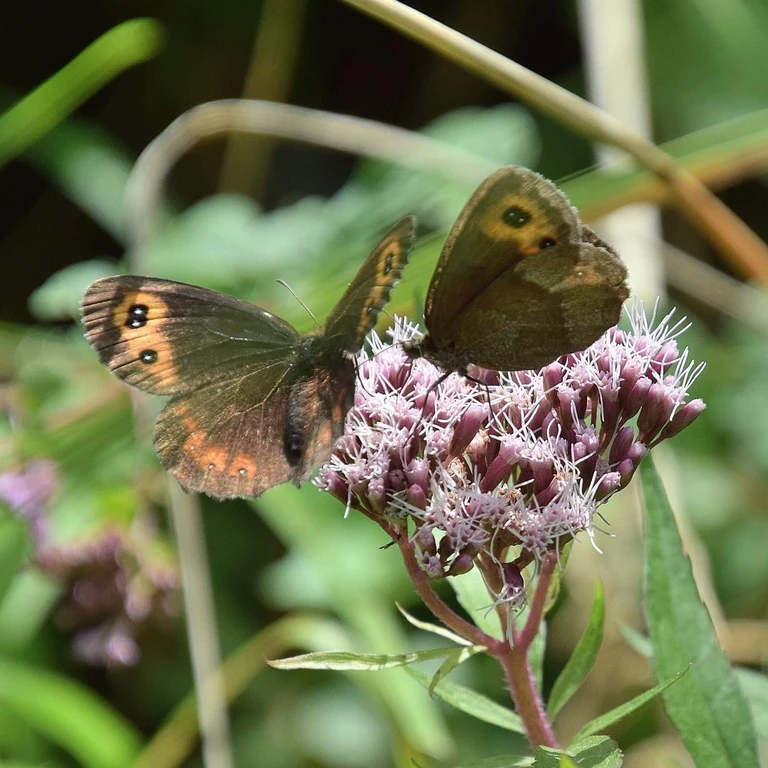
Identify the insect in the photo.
Erebia aethiops
